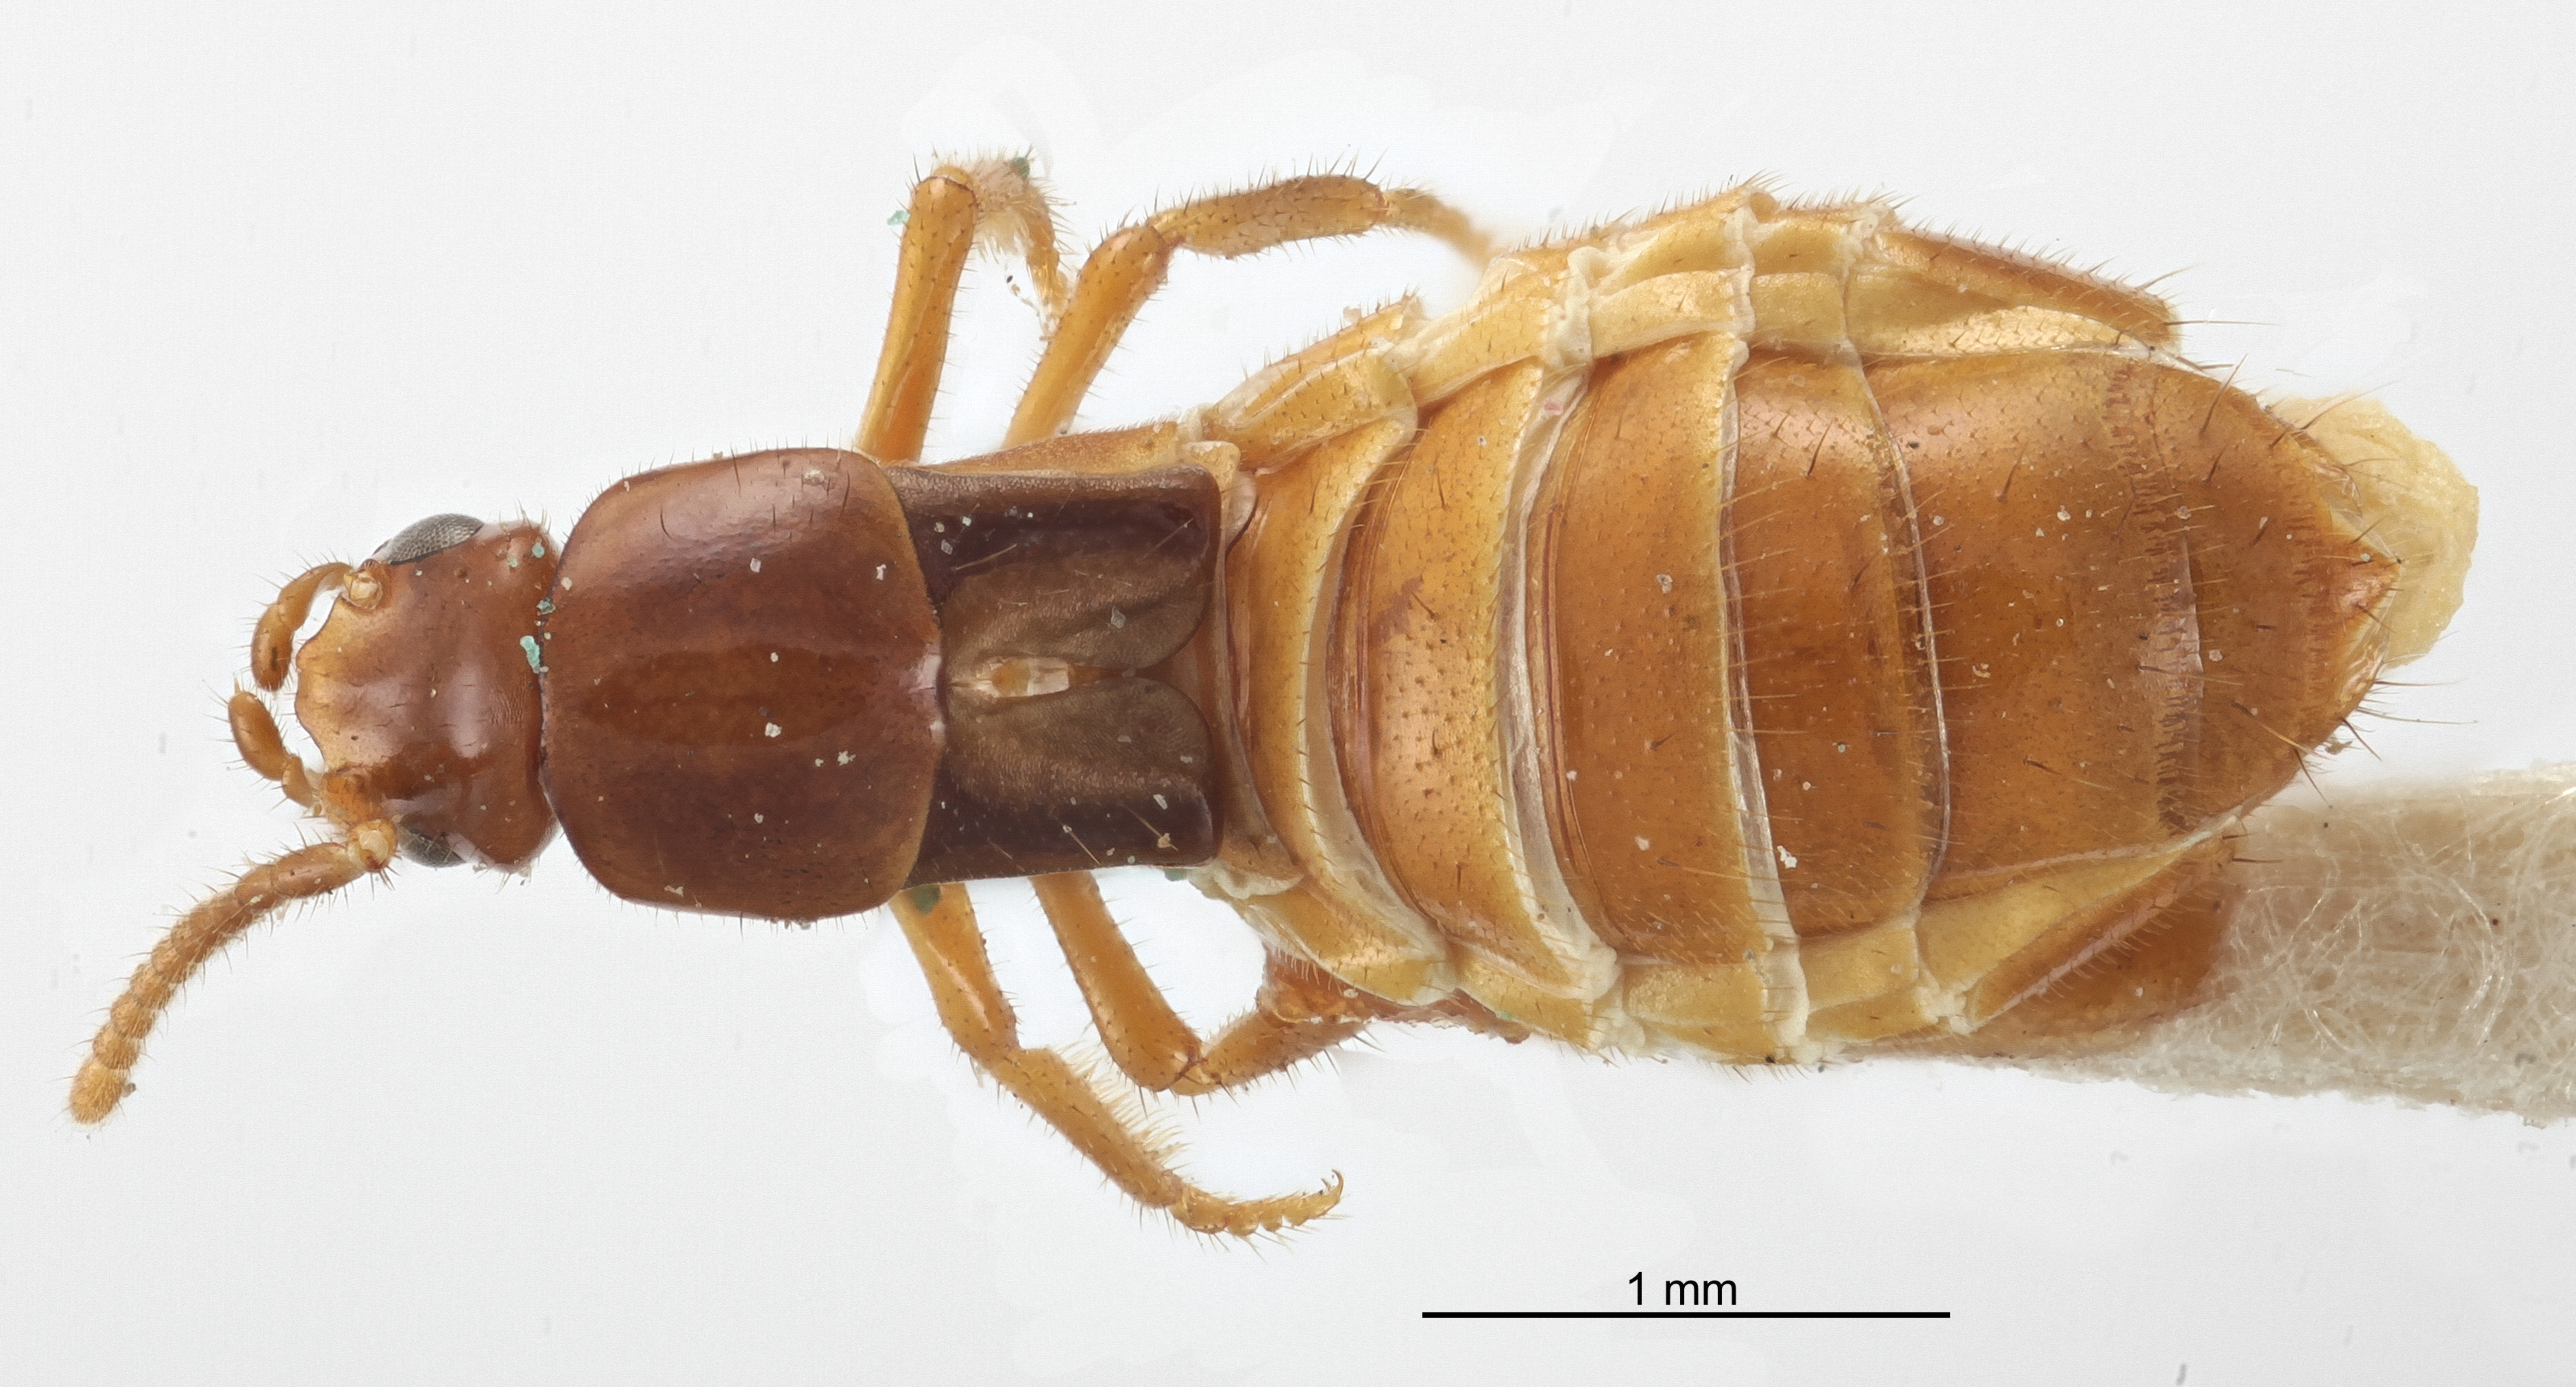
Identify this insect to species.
Termitosomus costaricensis
